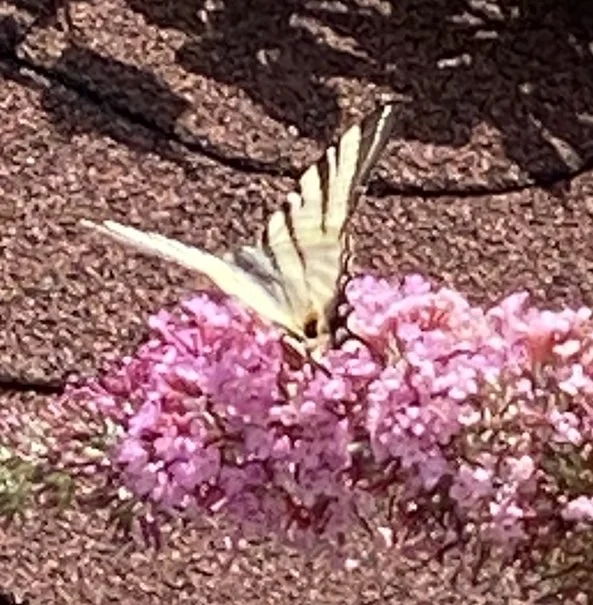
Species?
Iphiclides podalirius
